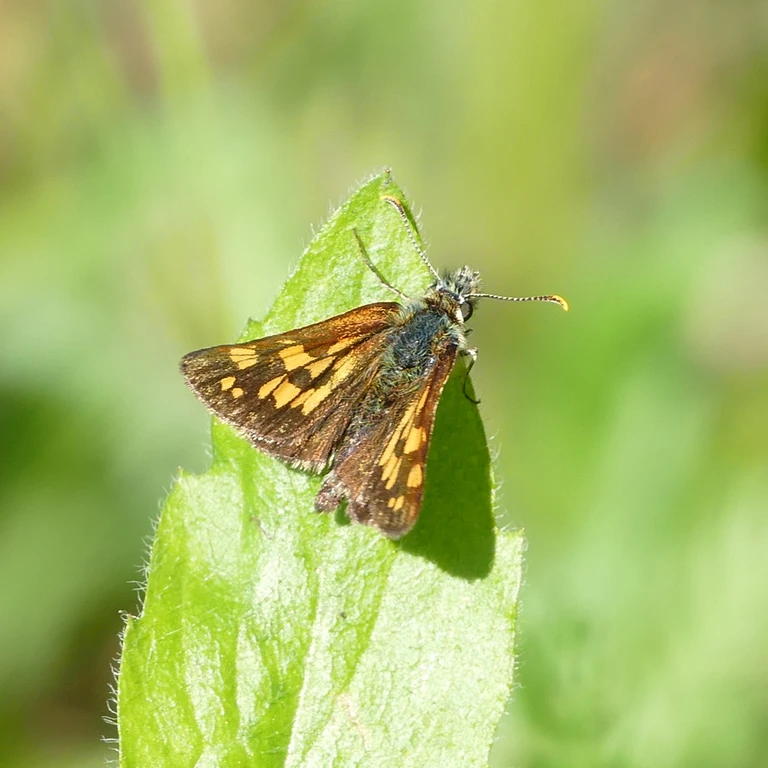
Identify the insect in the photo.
Carterocephalus palaemon
